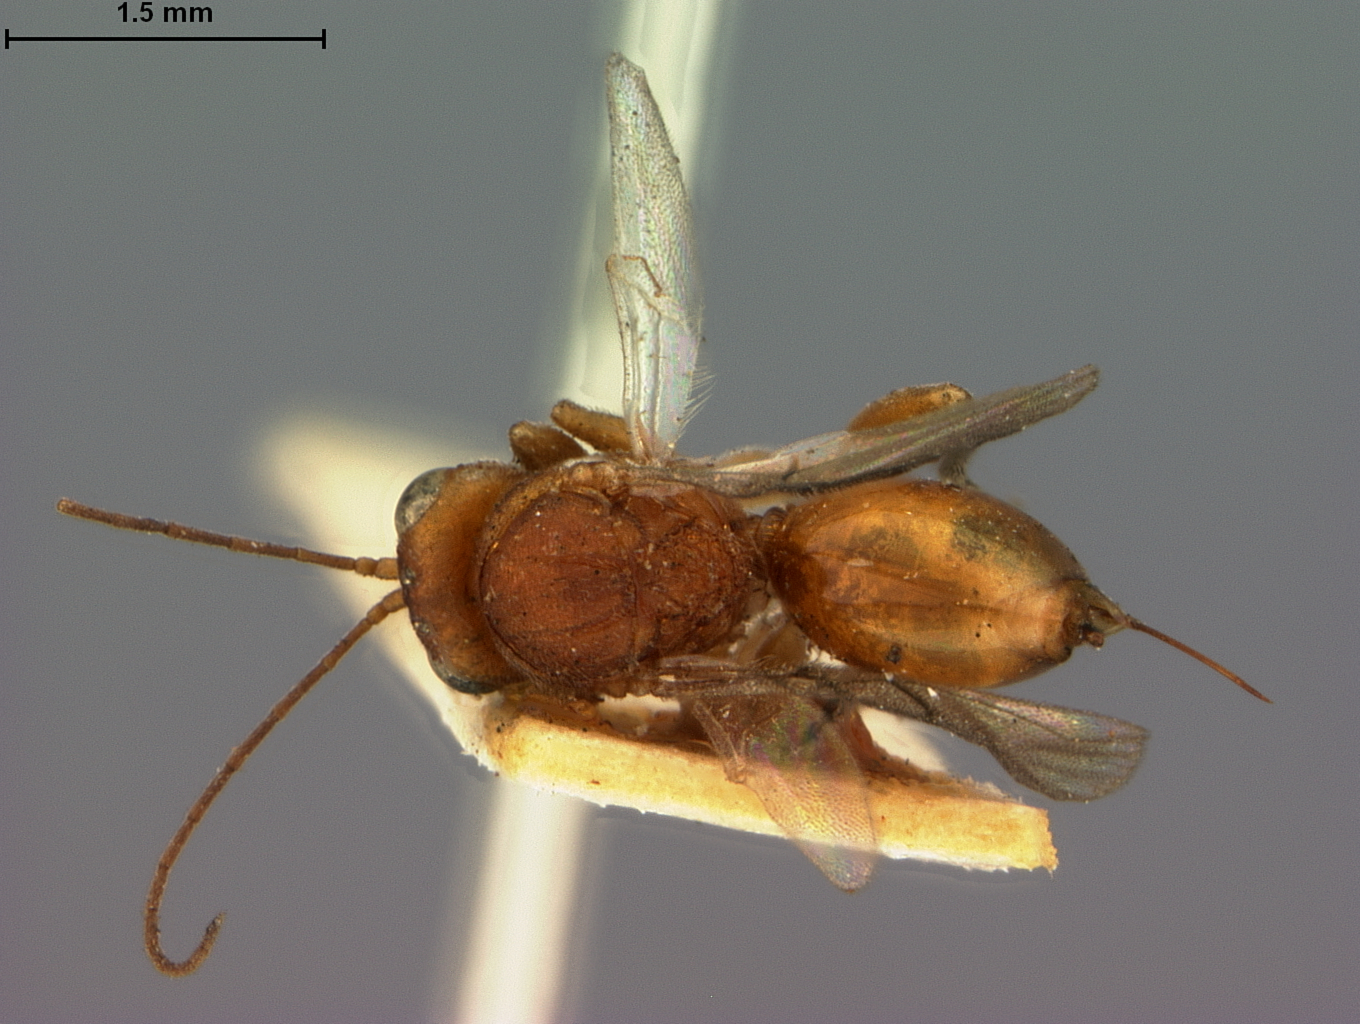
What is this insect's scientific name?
Ceroptres obtusilobae
